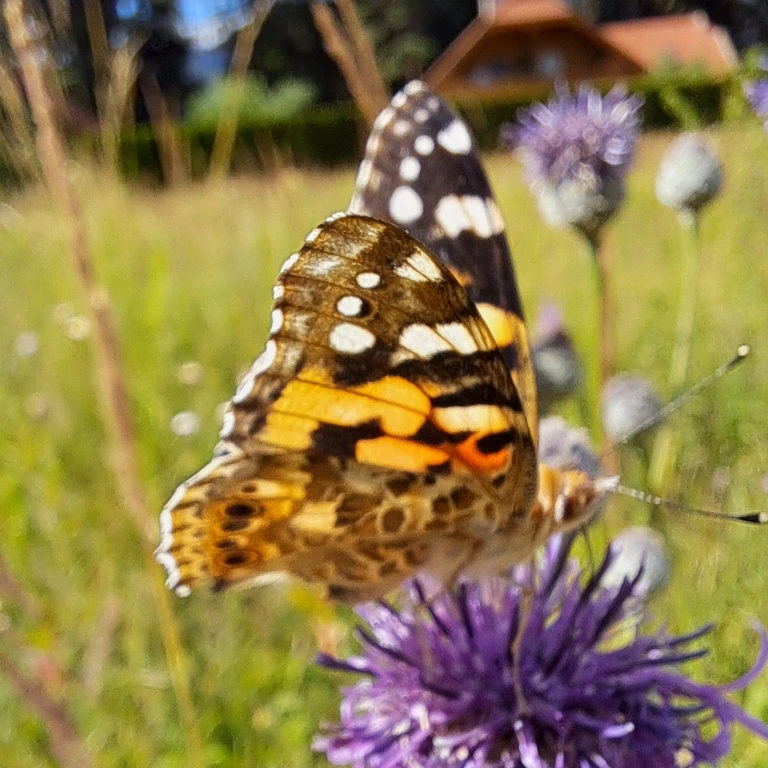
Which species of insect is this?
Vanessa cardui
